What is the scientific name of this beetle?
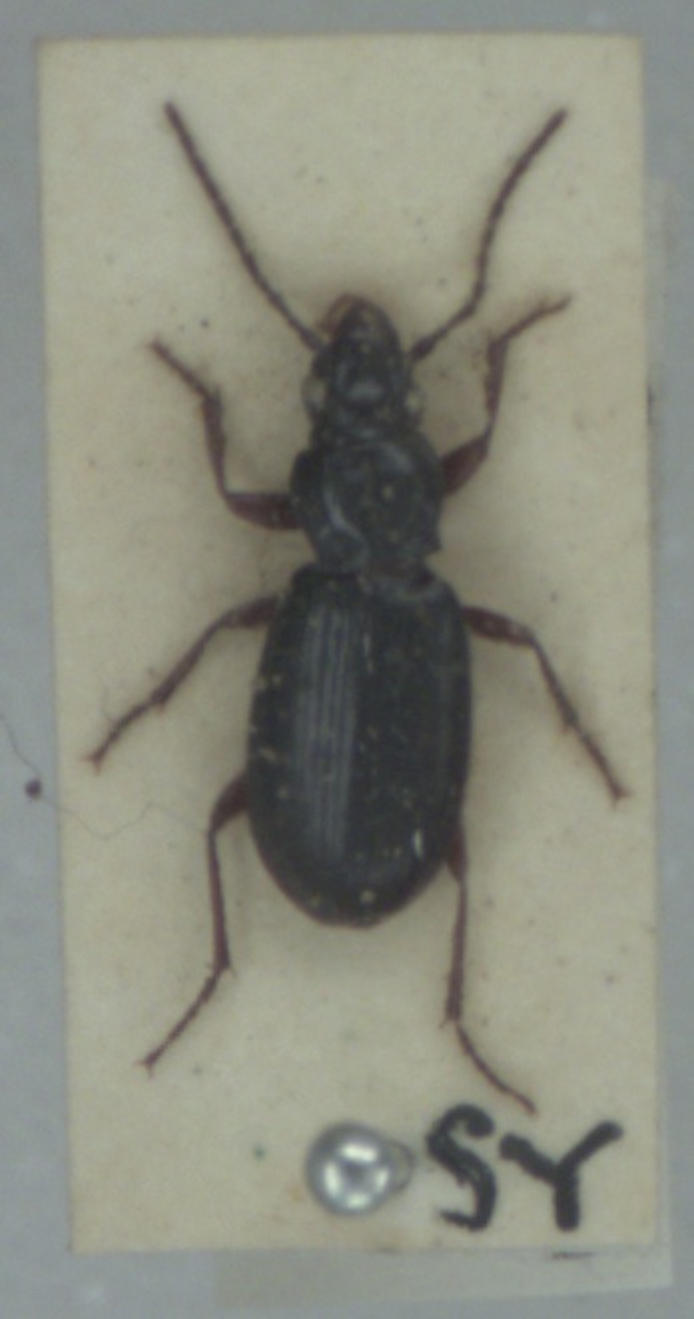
Patrobus atrorufus
